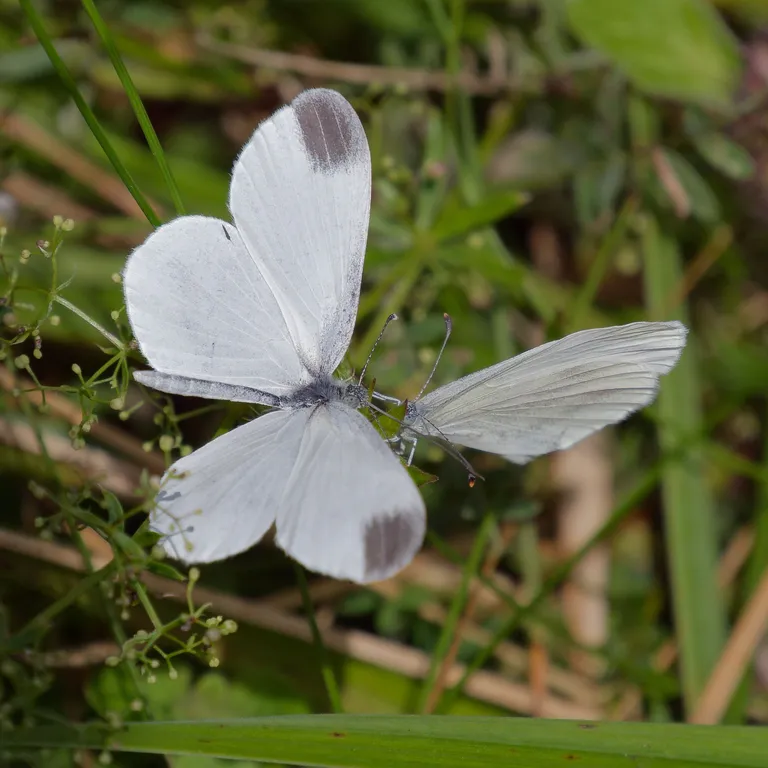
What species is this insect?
Leptidea sinapis/juvernica
